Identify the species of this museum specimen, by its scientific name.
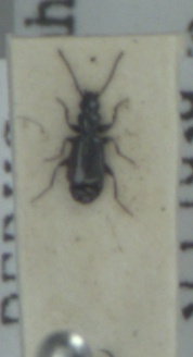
Microlestes maurus
